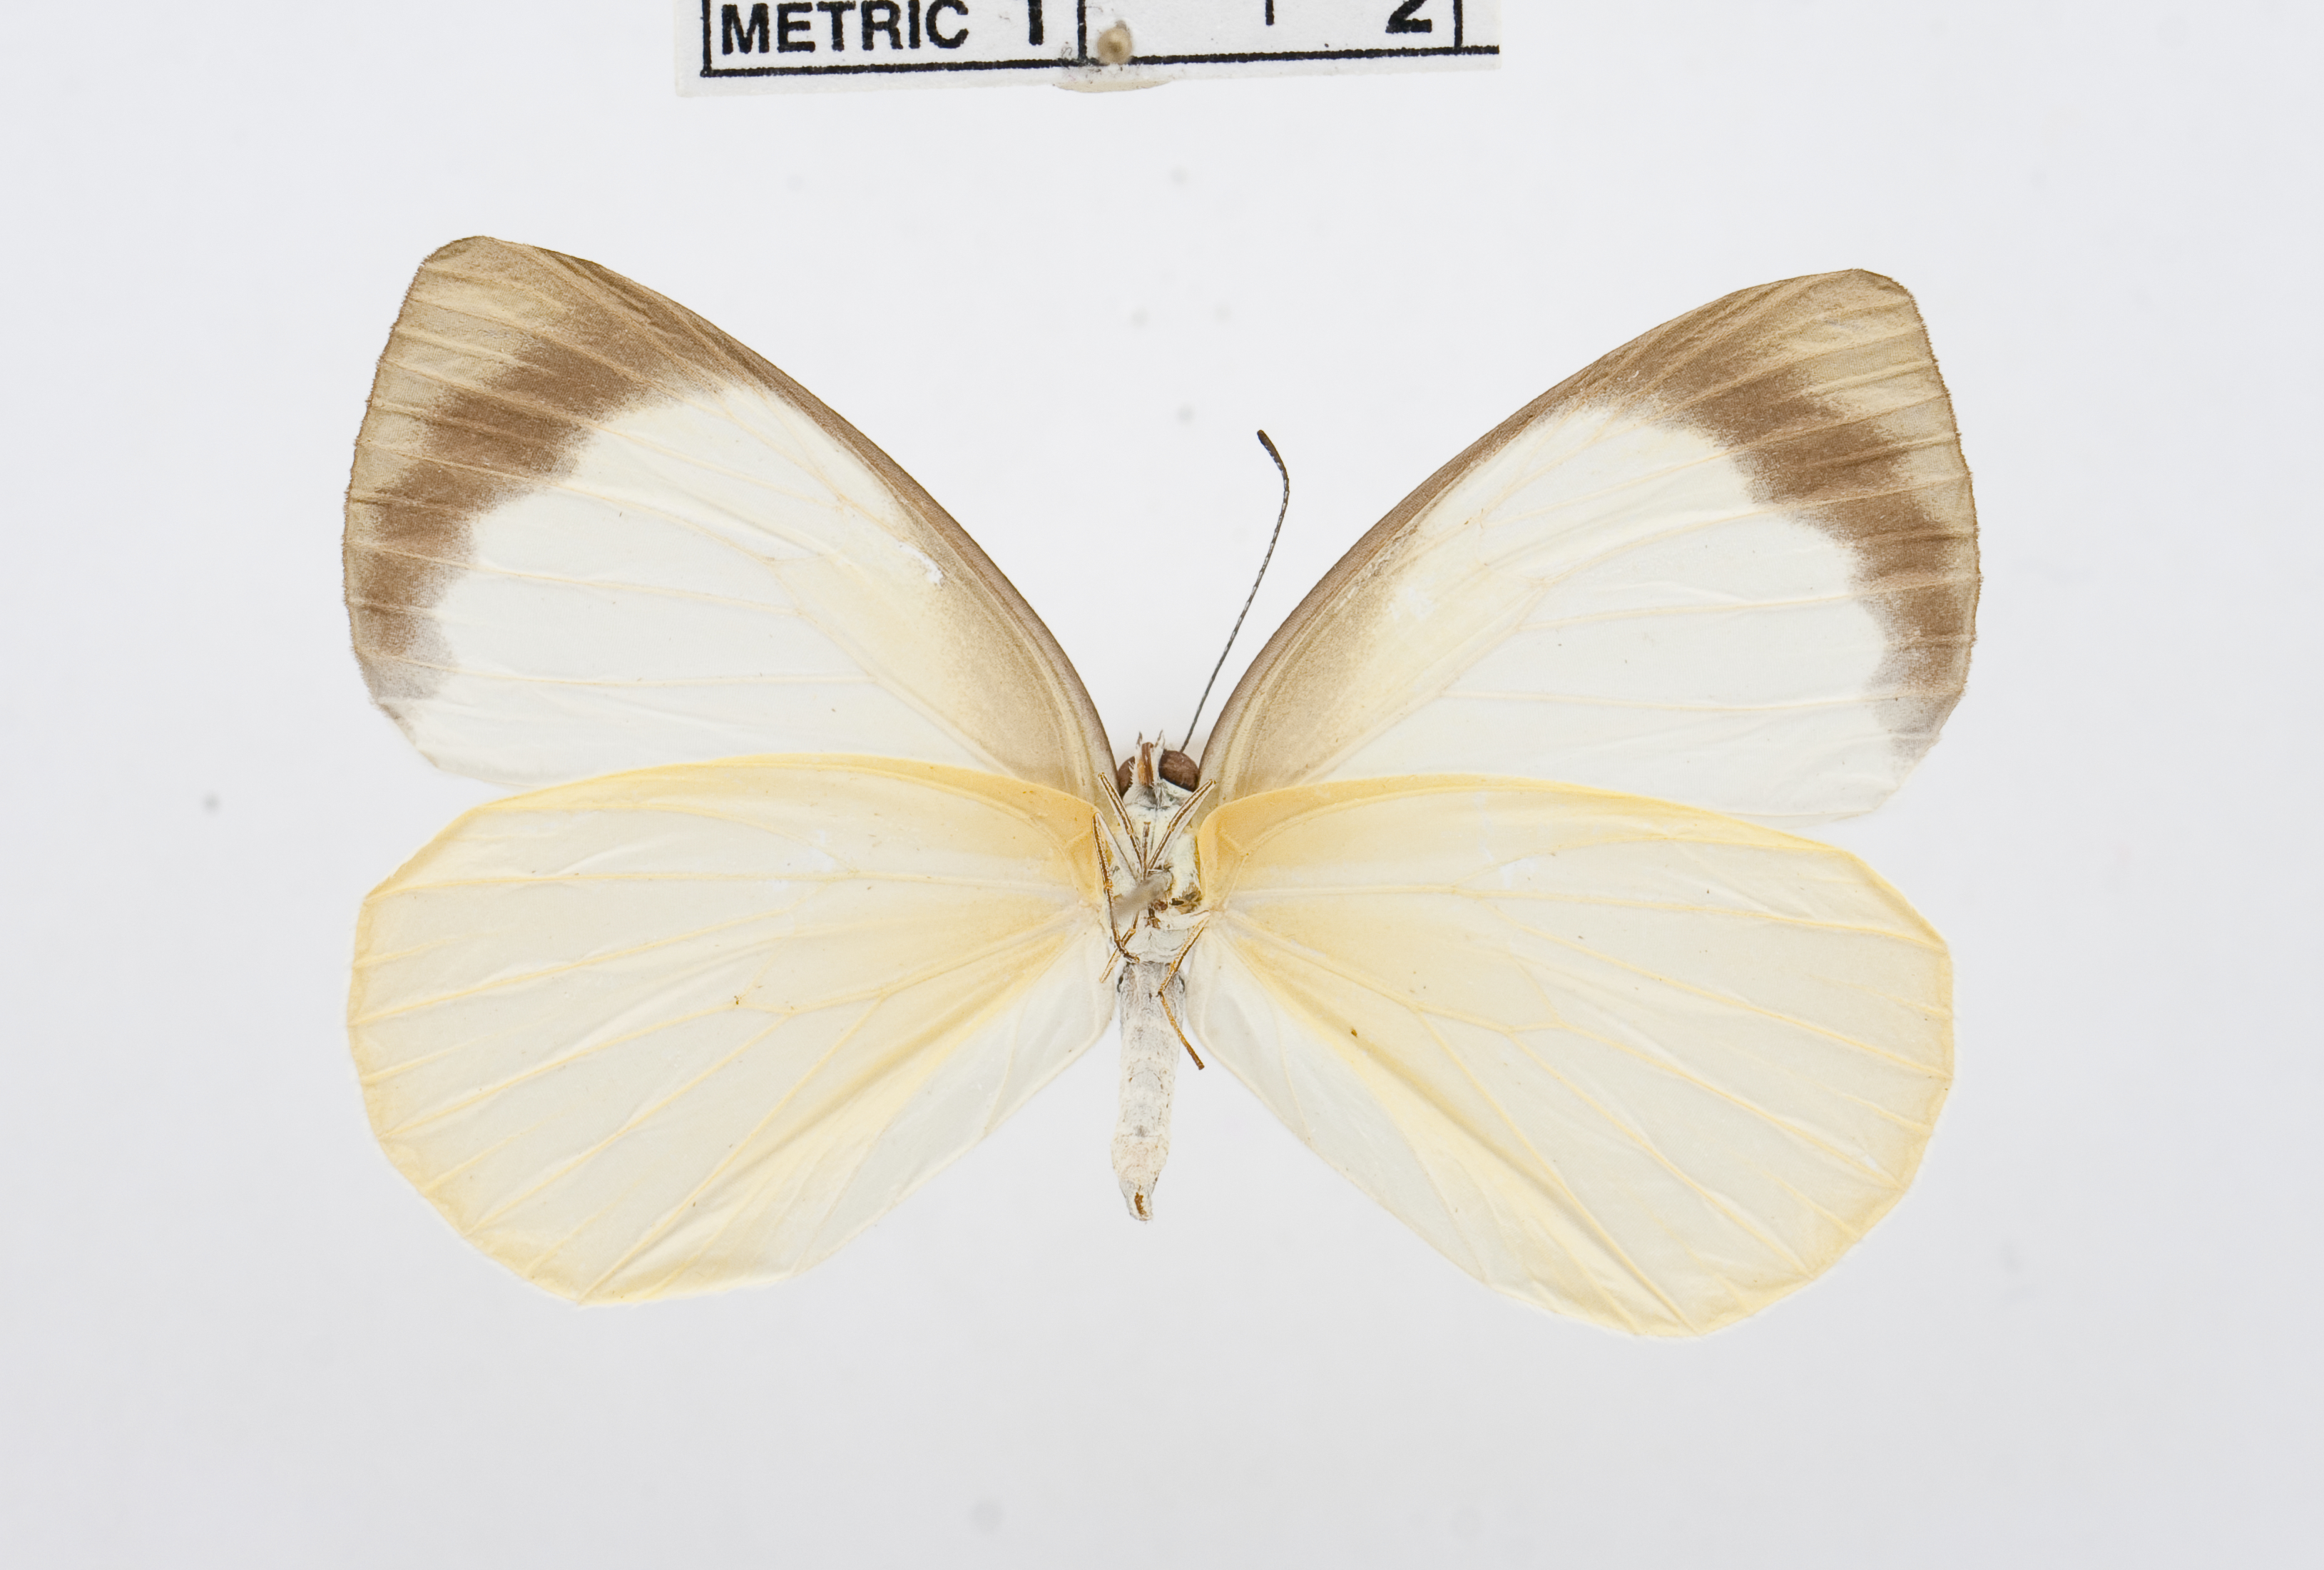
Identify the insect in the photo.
Elodina hypatia
